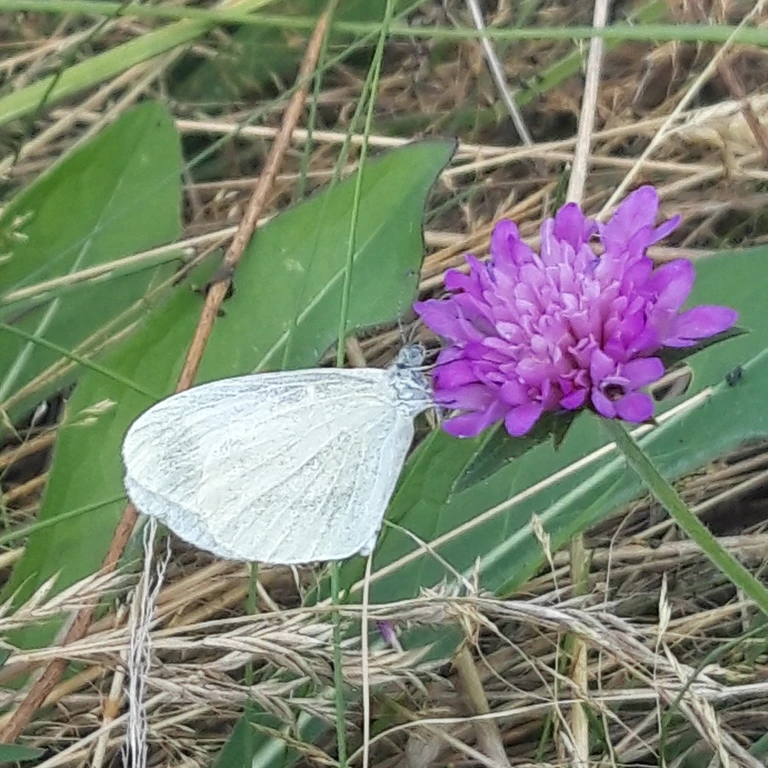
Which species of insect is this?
Leptidea sinapis/juvernica
